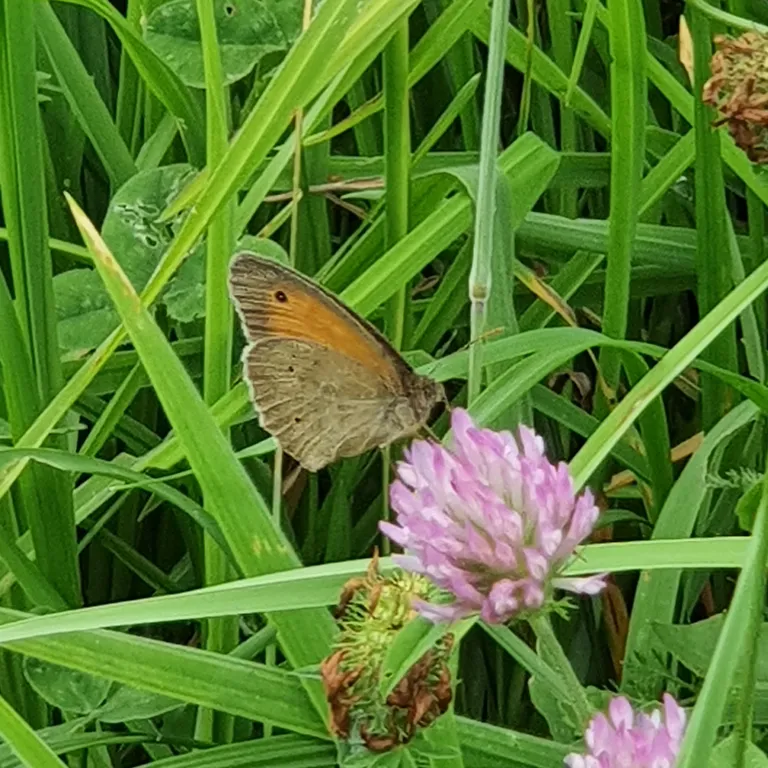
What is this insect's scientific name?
Maniola jurtina
